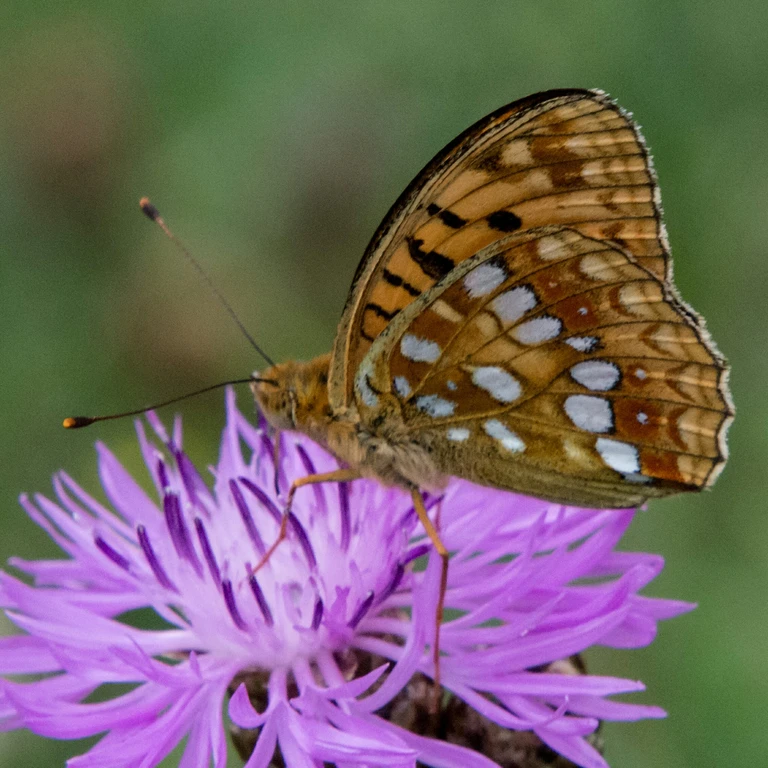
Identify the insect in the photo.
Fabriciana adippe
